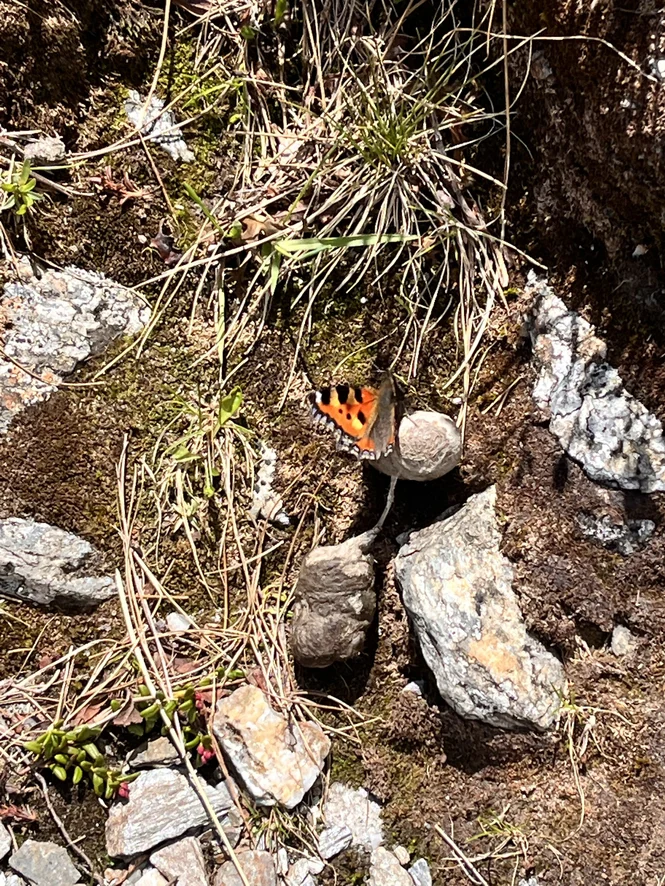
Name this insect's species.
Aglais urticae
